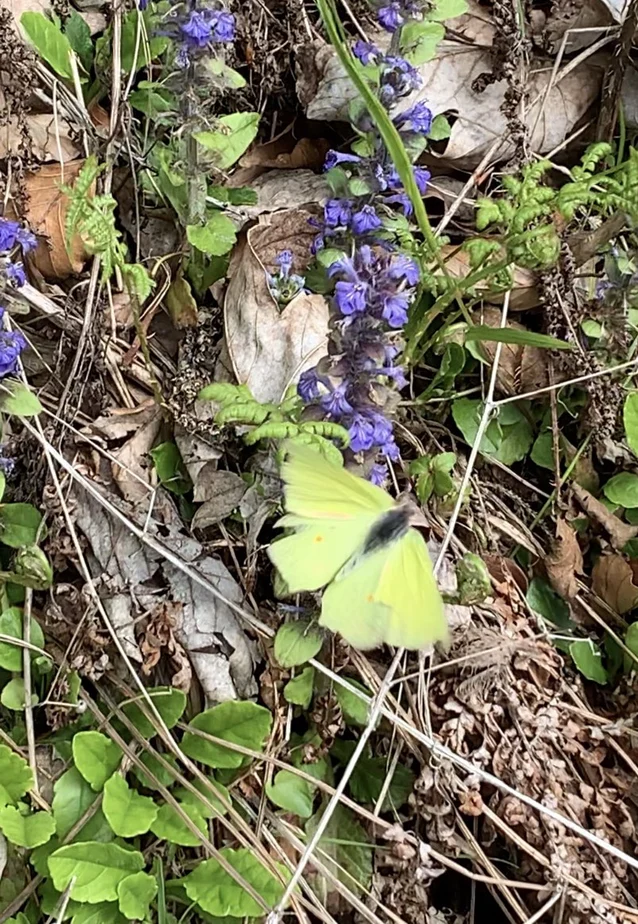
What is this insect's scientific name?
Gonepteryx rhamni
